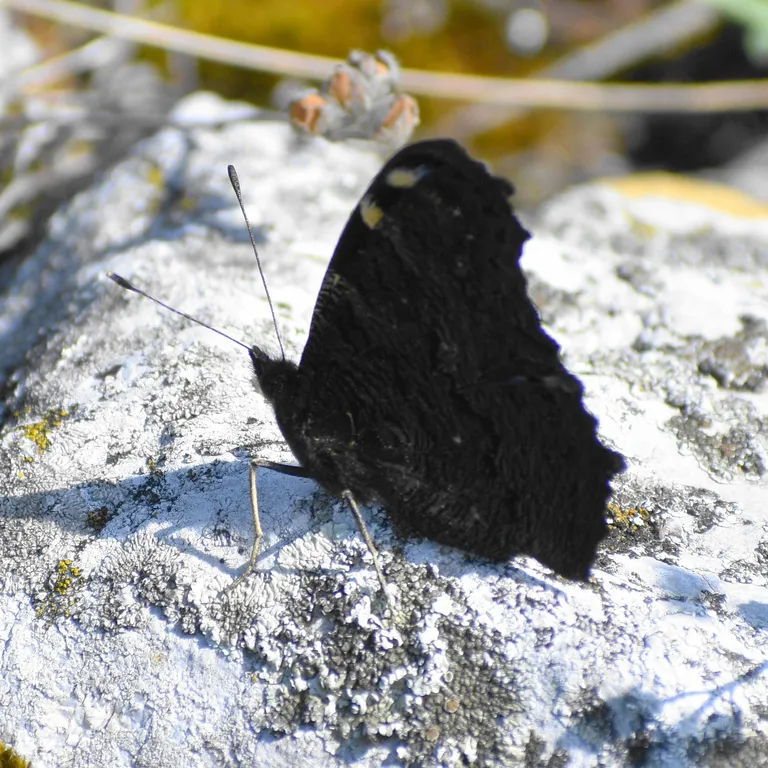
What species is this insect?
Aglais io
